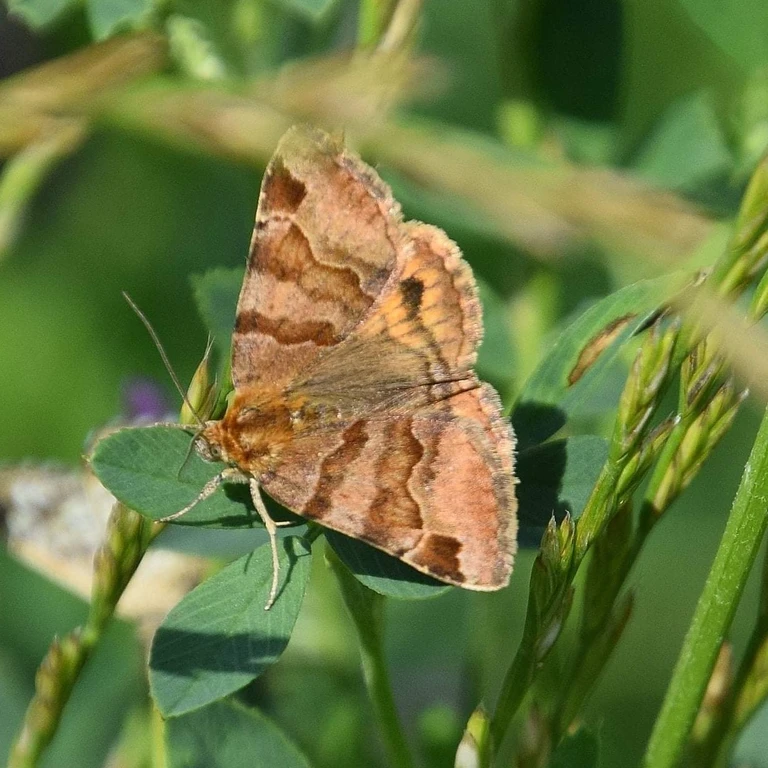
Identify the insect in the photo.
Euclidia glyphica
